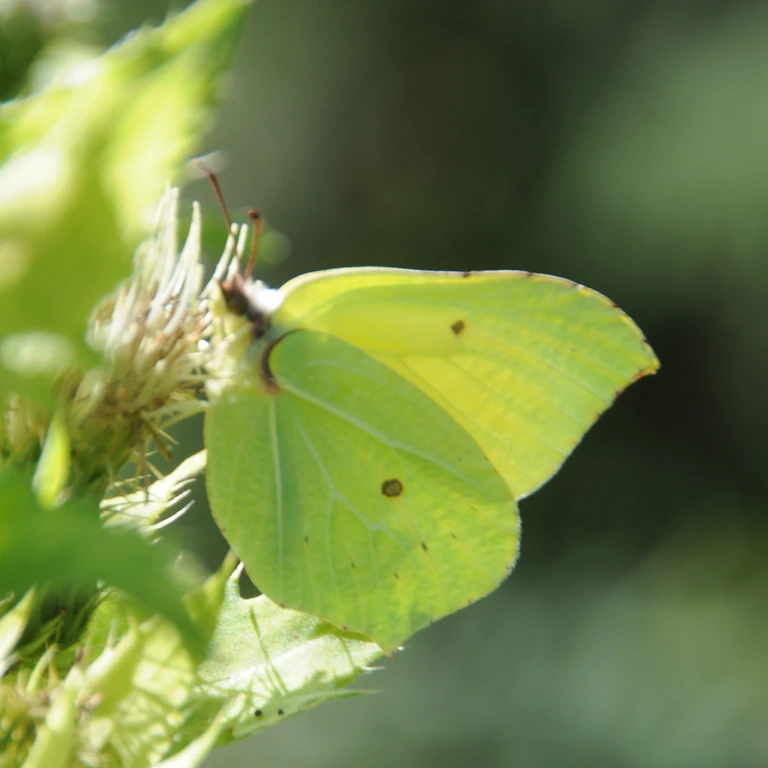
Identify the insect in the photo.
Gonepteryx rhamni
